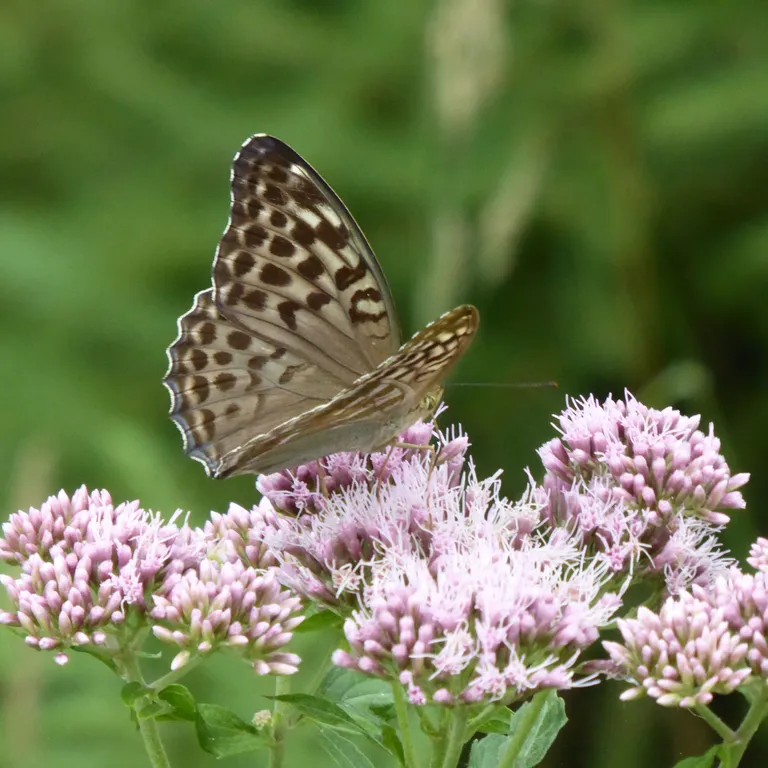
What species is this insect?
Argynnis paphia
